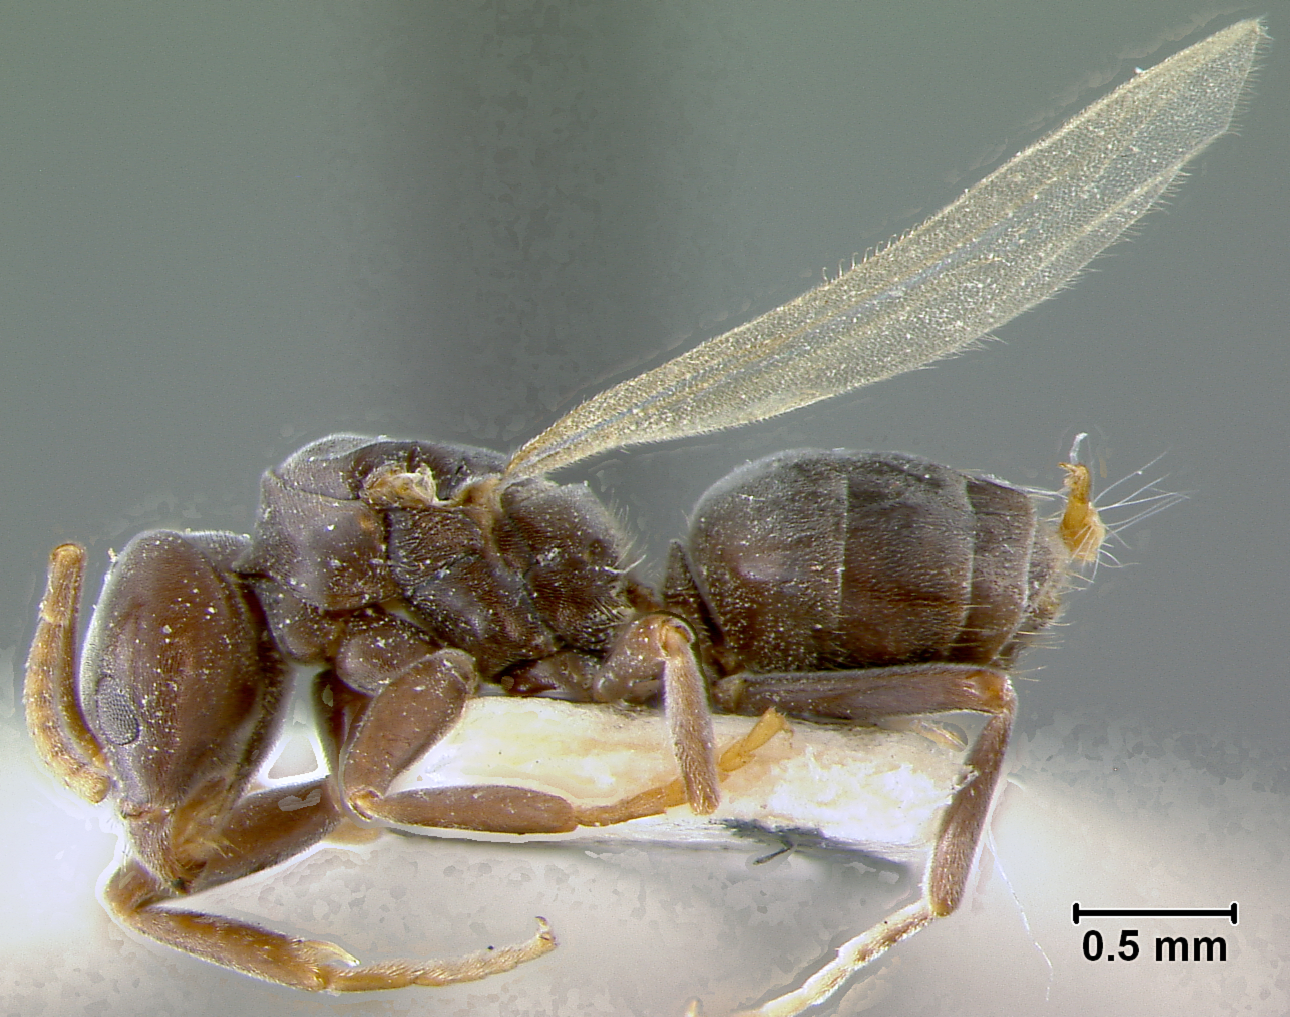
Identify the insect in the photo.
Bothriomyrmex decapitans
